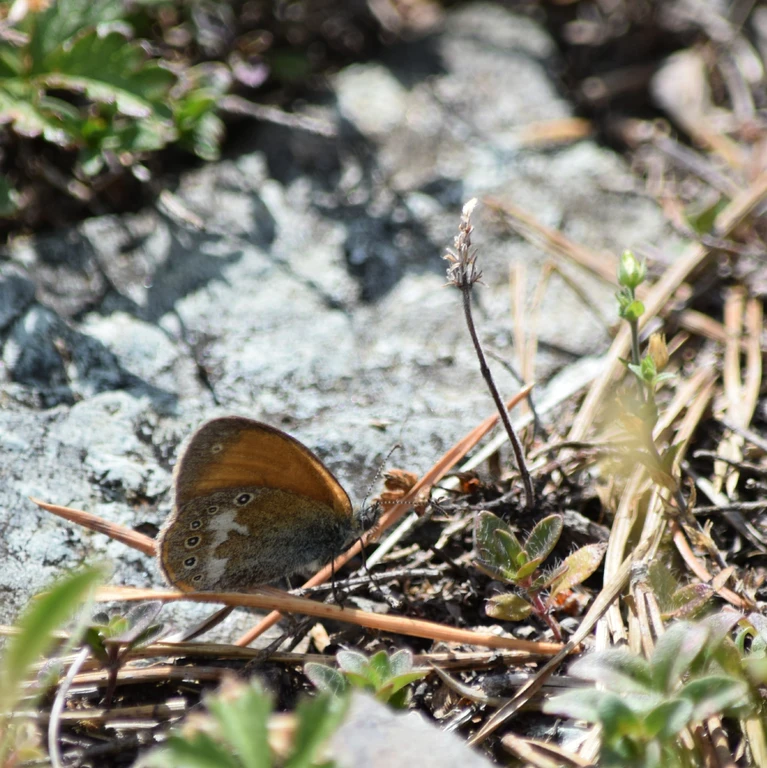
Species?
Coenonympha arcania
